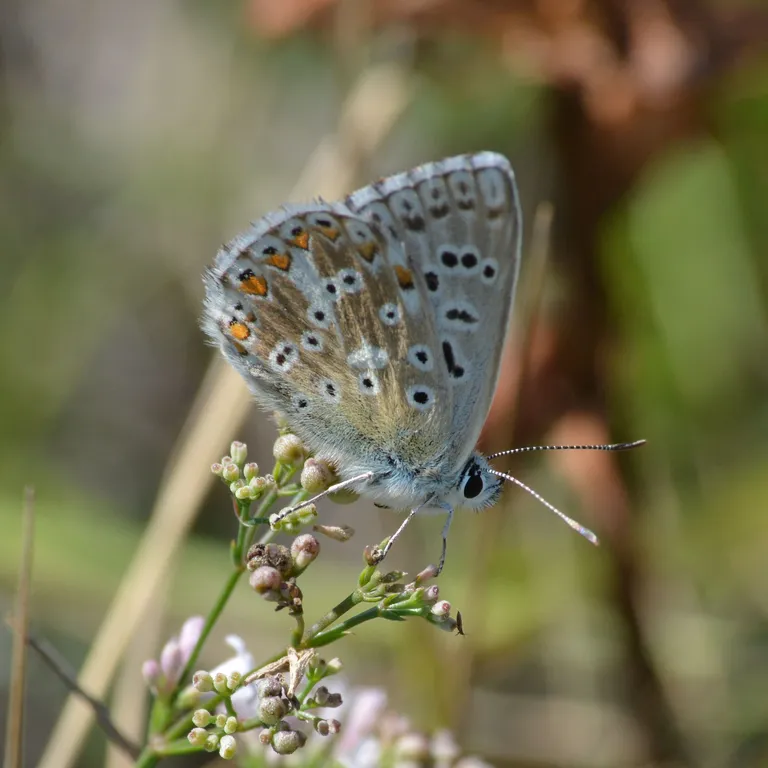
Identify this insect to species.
Lysandra coridon
